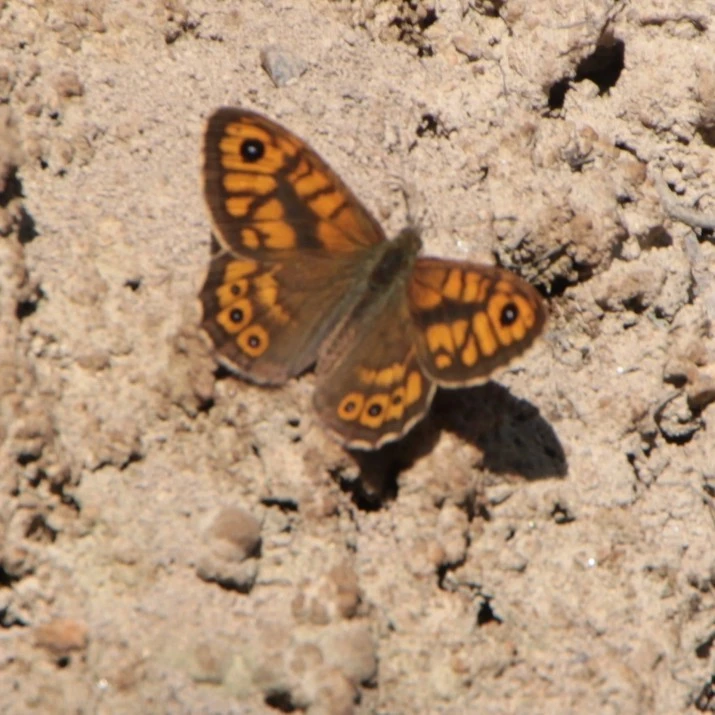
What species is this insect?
Lasiommata megera (also Pararge megera)
